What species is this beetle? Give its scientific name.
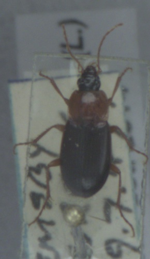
Calathus melanocephalus
